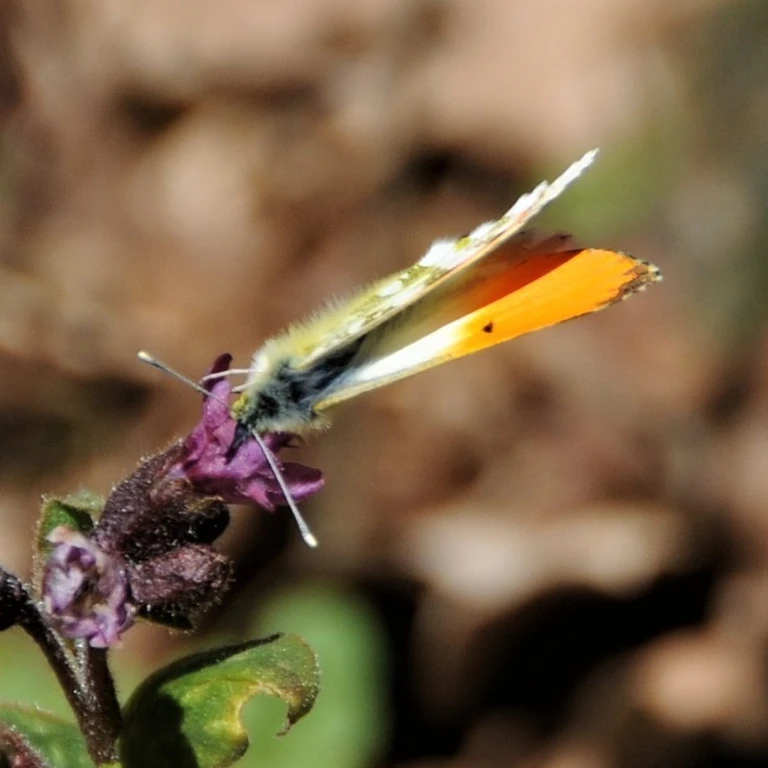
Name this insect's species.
Anthocharis cardamines
